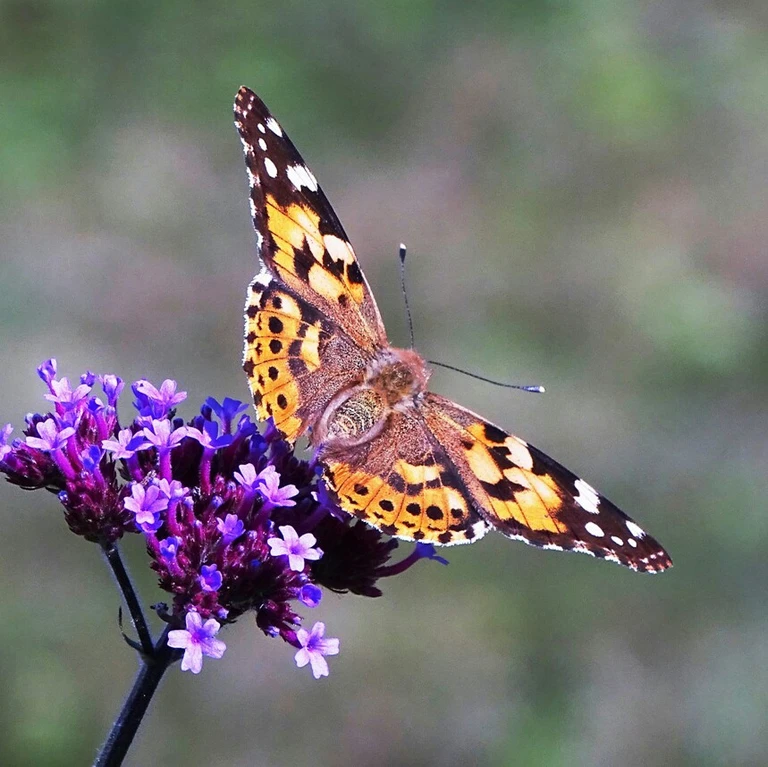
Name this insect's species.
Vanessa cardui
